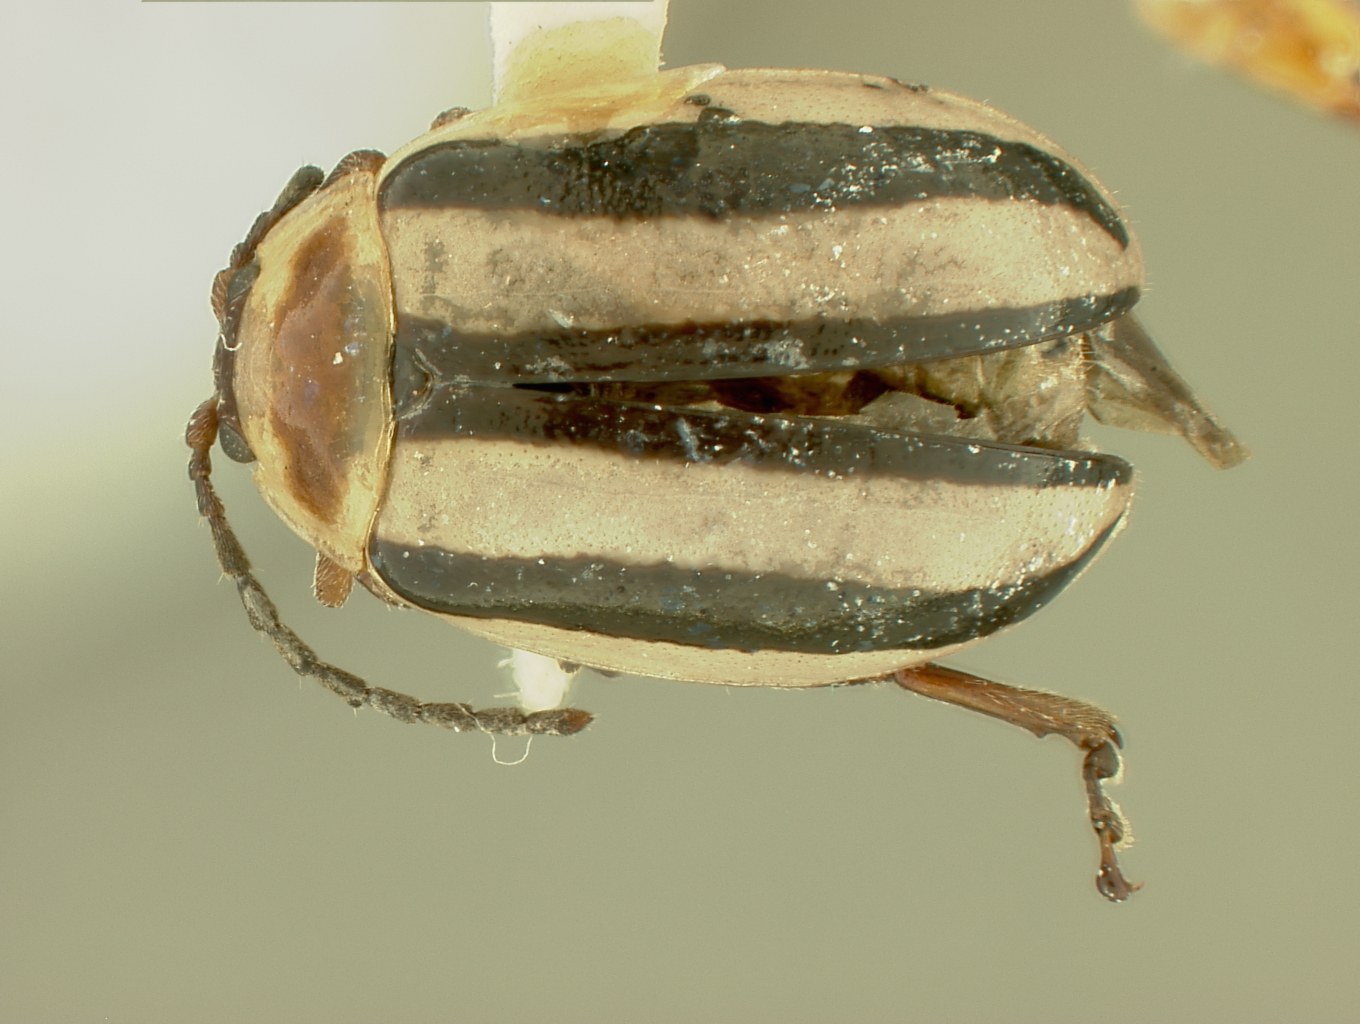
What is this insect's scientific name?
Oedionychus floridanus
